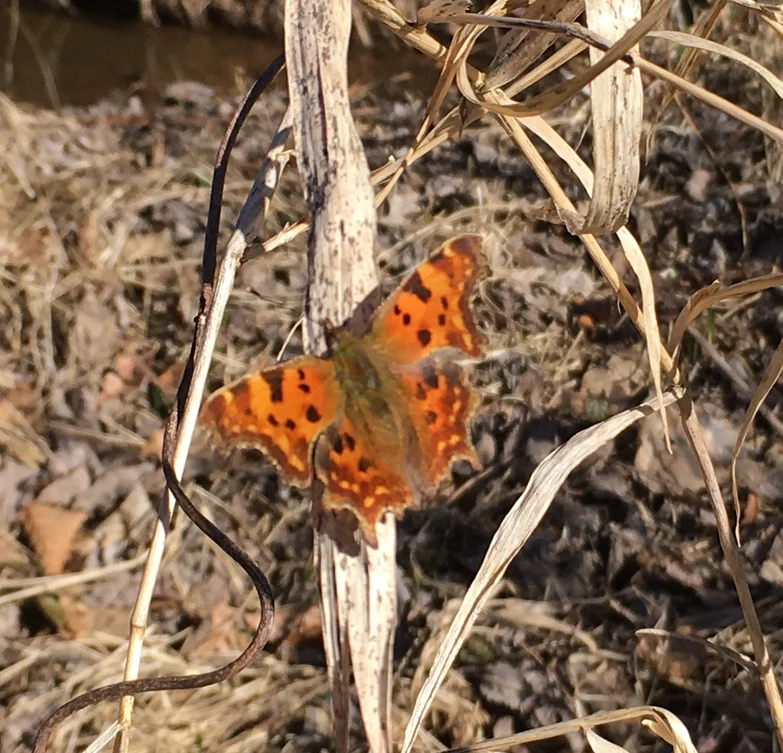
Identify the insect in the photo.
Polygonia c-album
